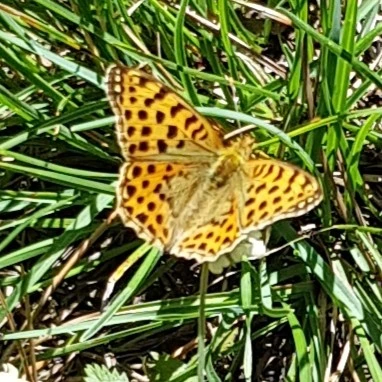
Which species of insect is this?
Issoria lathonia
